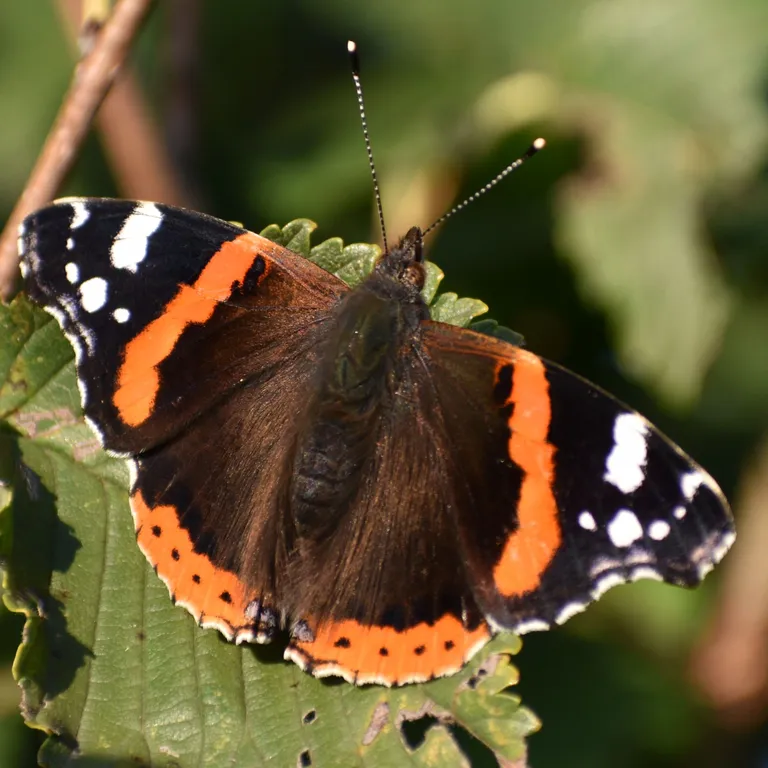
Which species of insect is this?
Vanessa atalanta
